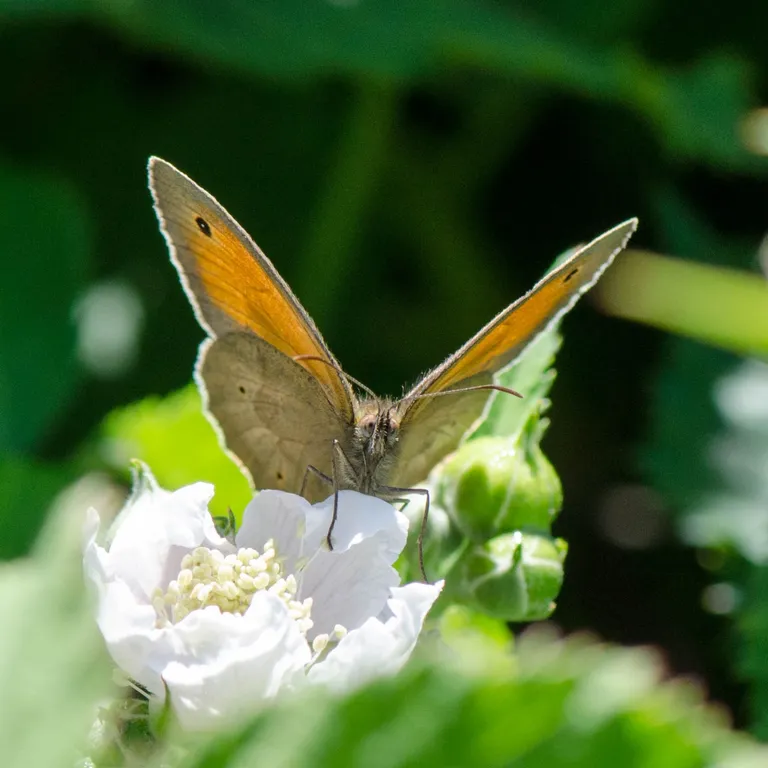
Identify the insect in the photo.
Maniola jurtina
